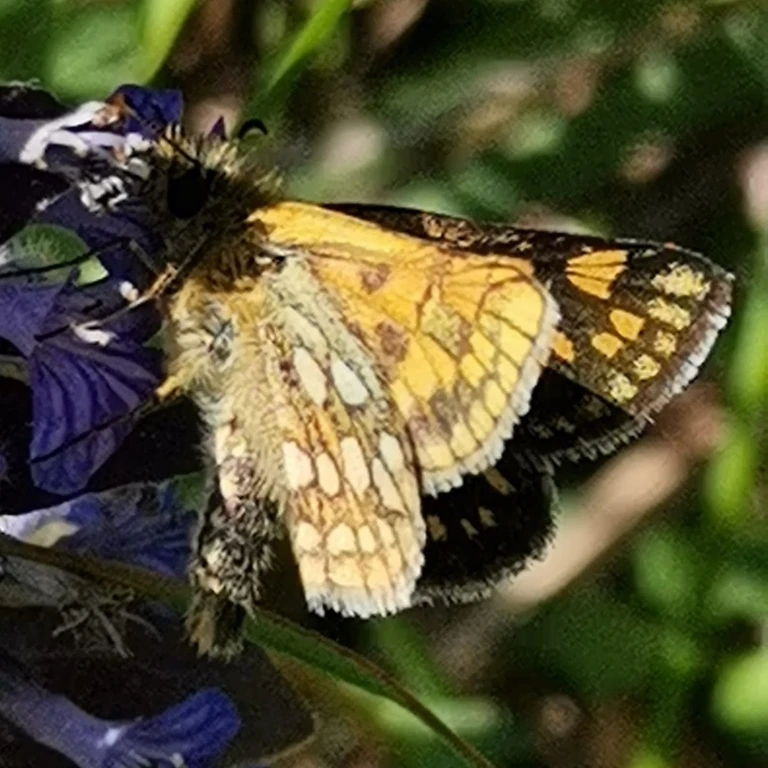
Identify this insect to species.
Carterocephalus palaemon
